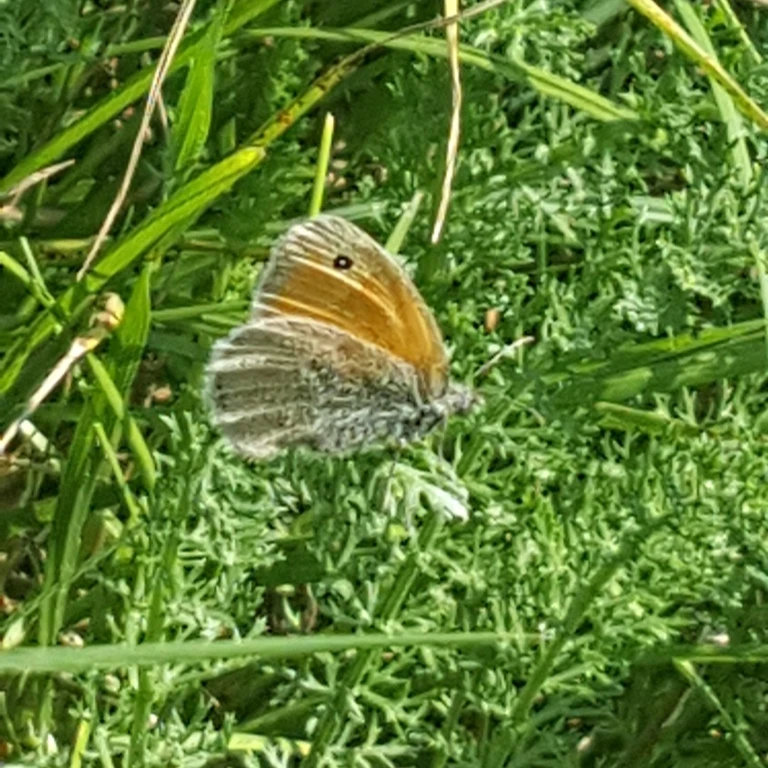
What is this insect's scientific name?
Coenonympha pamphilus
